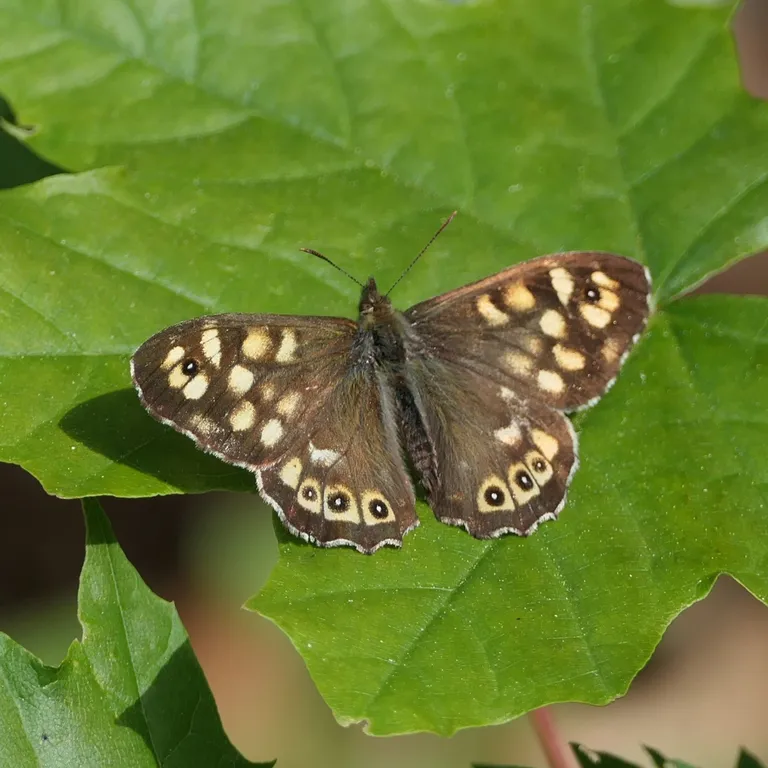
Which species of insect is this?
Pararge aegeria
